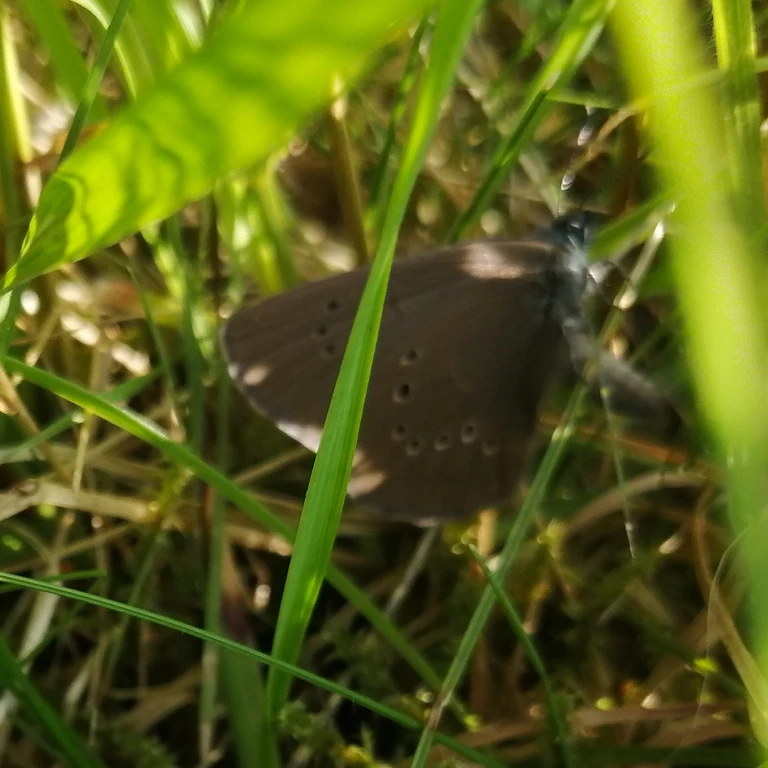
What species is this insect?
Phengaris nausithous (also Maculinea nausithous)
